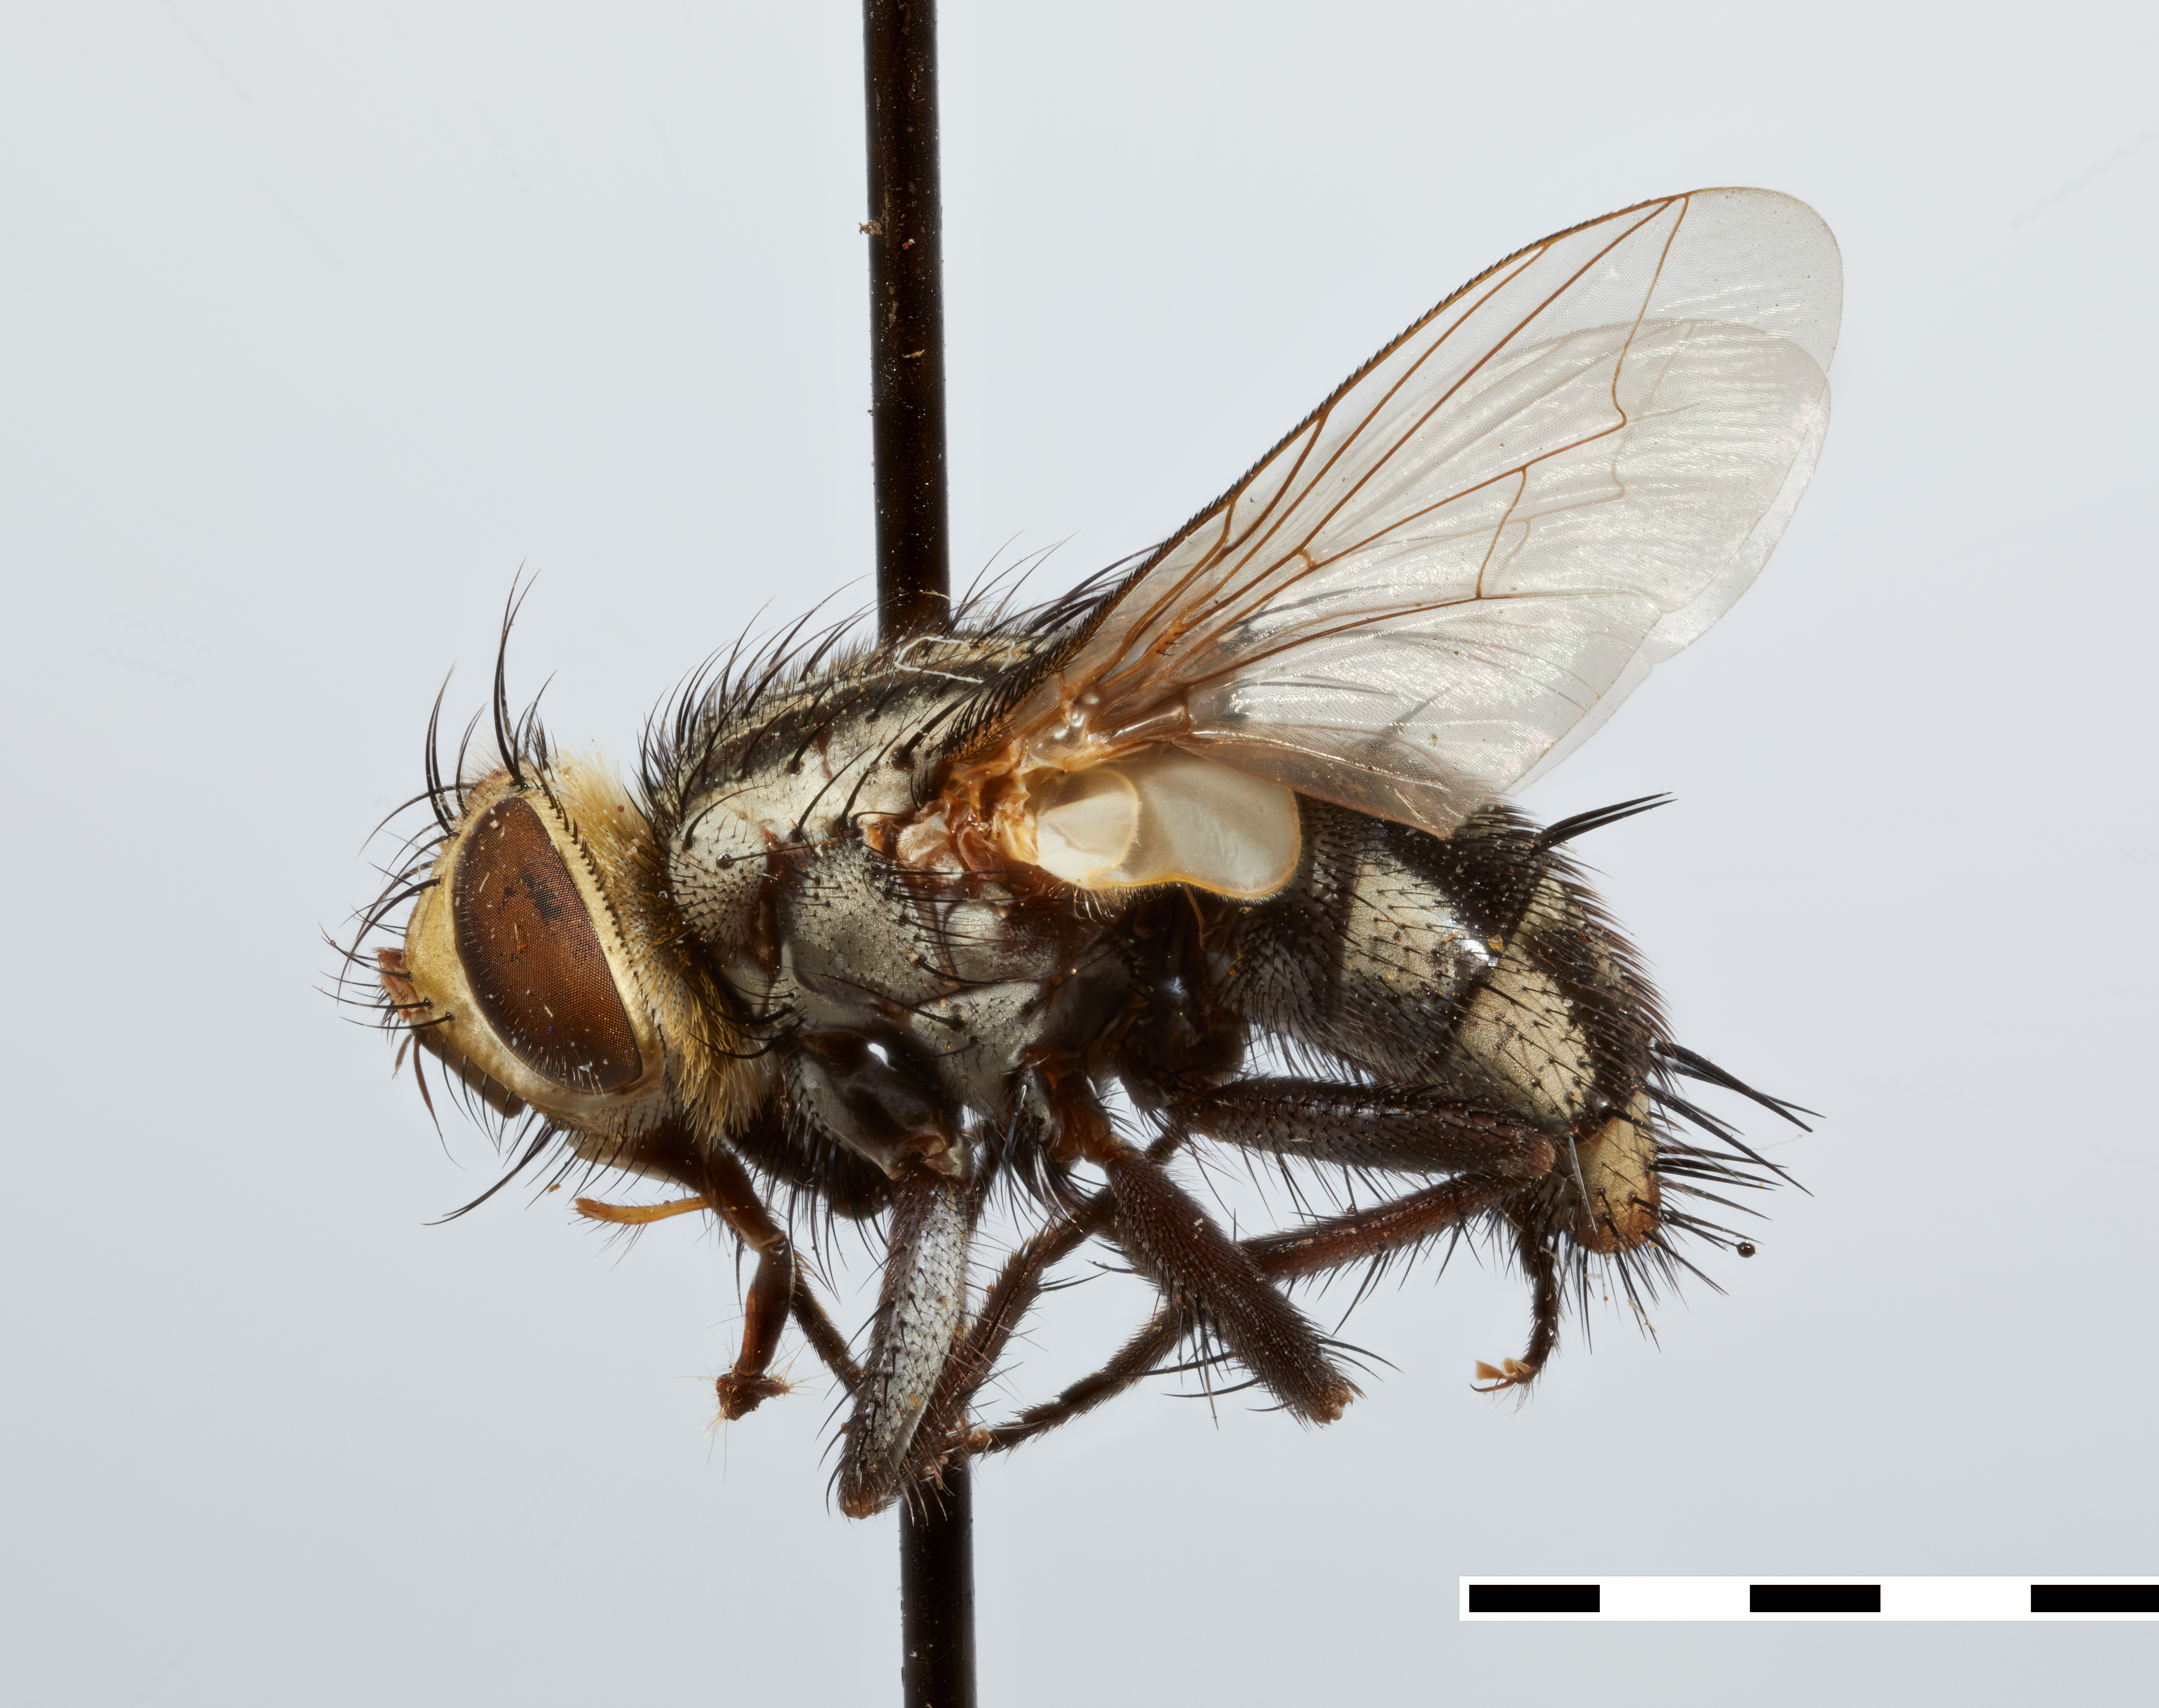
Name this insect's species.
Plagiotachina peruviana
